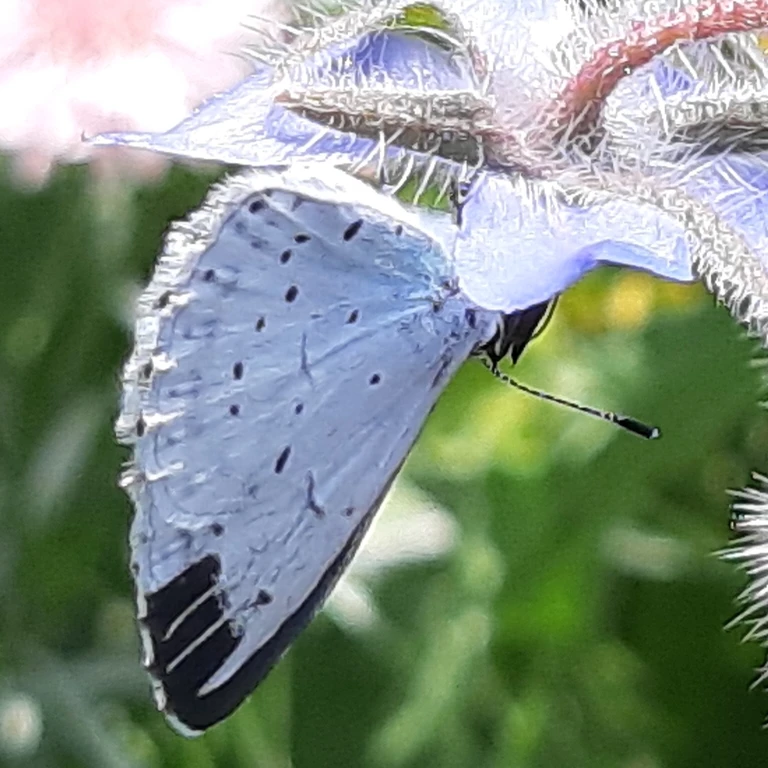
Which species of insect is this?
Celastrina argiolus
